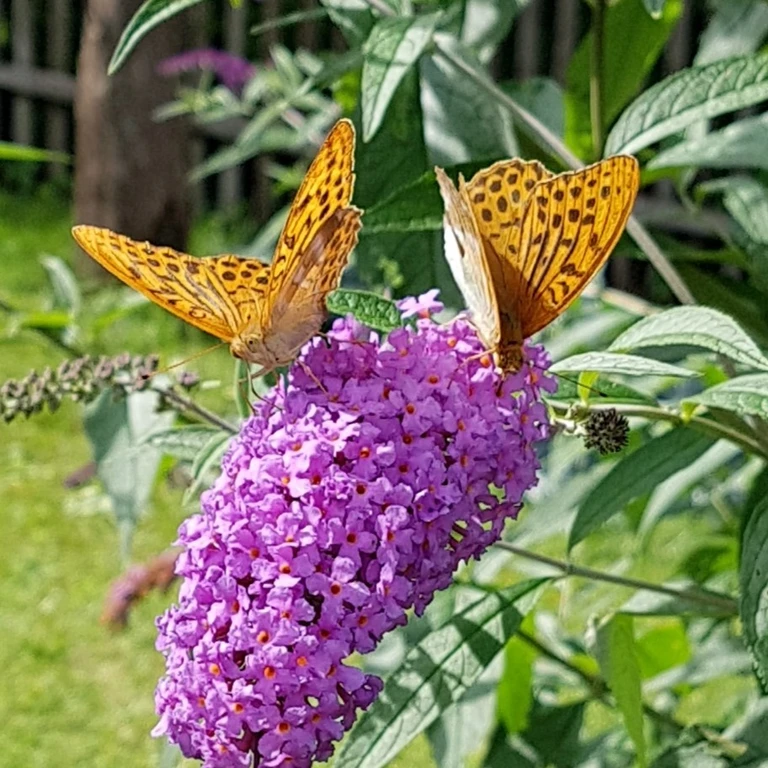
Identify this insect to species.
Argynnis paphia
